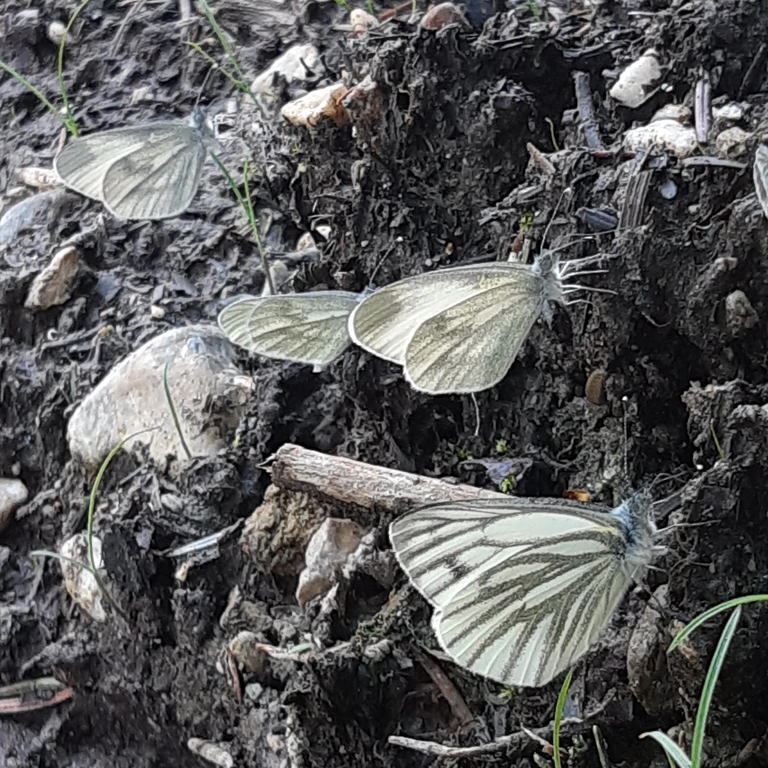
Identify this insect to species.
Leptidea sinapis/juvernica
